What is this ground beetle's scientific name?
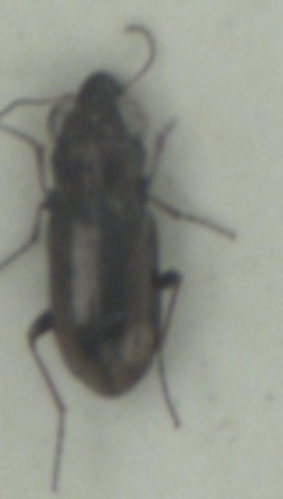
Notiophilus biguttatus
